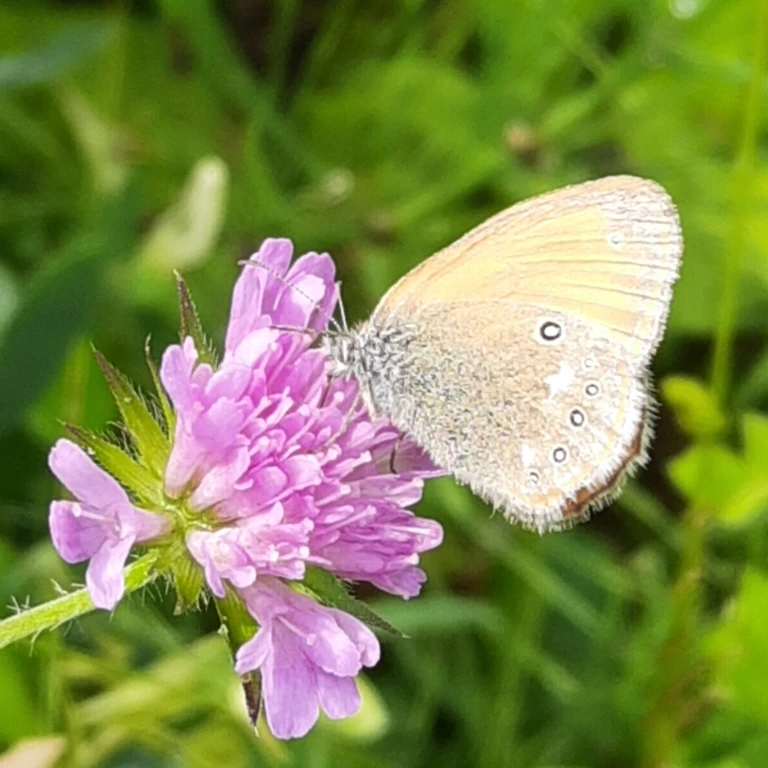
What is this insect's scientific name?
Coenonympha glycerion (also Coenonympha iphis)
